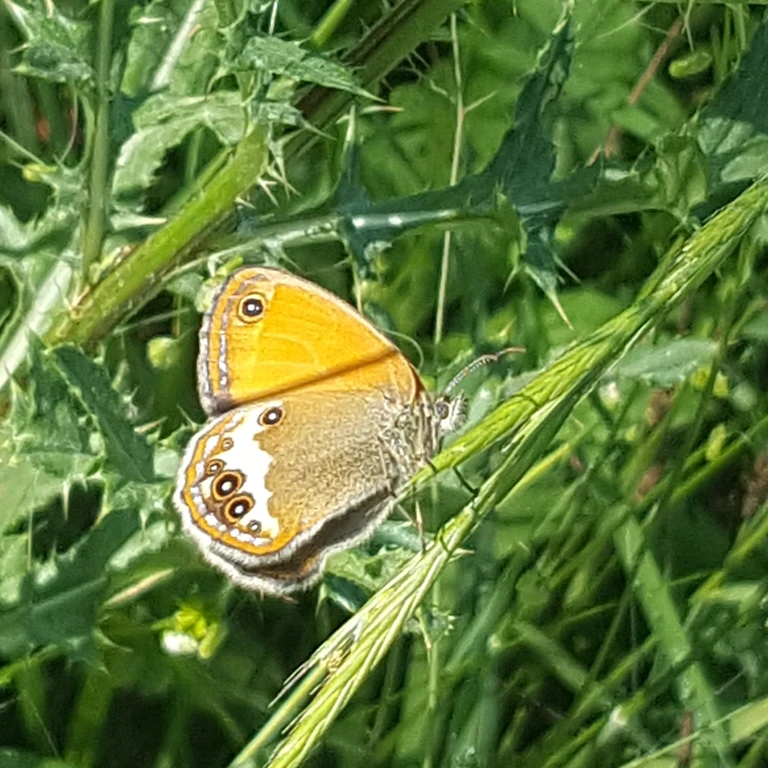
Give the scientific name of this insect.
Coenonympha arcania
